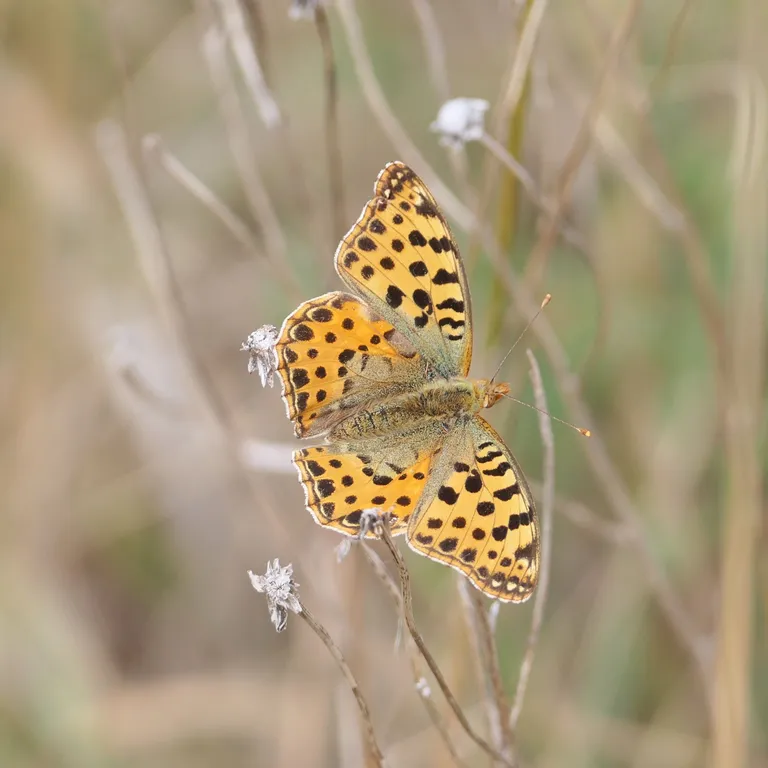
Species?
Issoria lathonia
